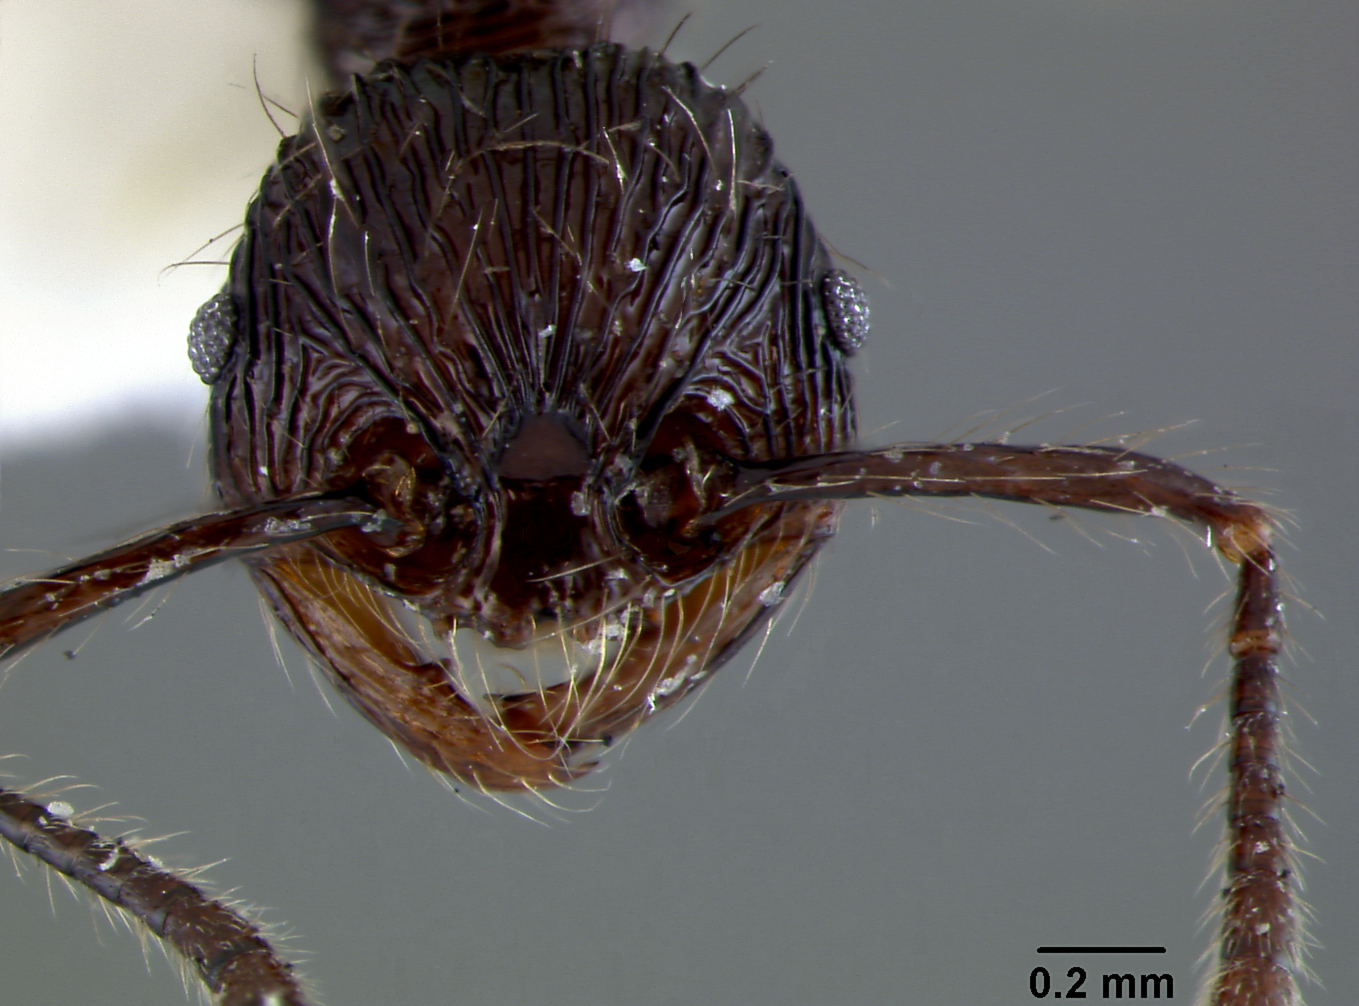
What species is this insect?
Perissomyrmex snyderi
